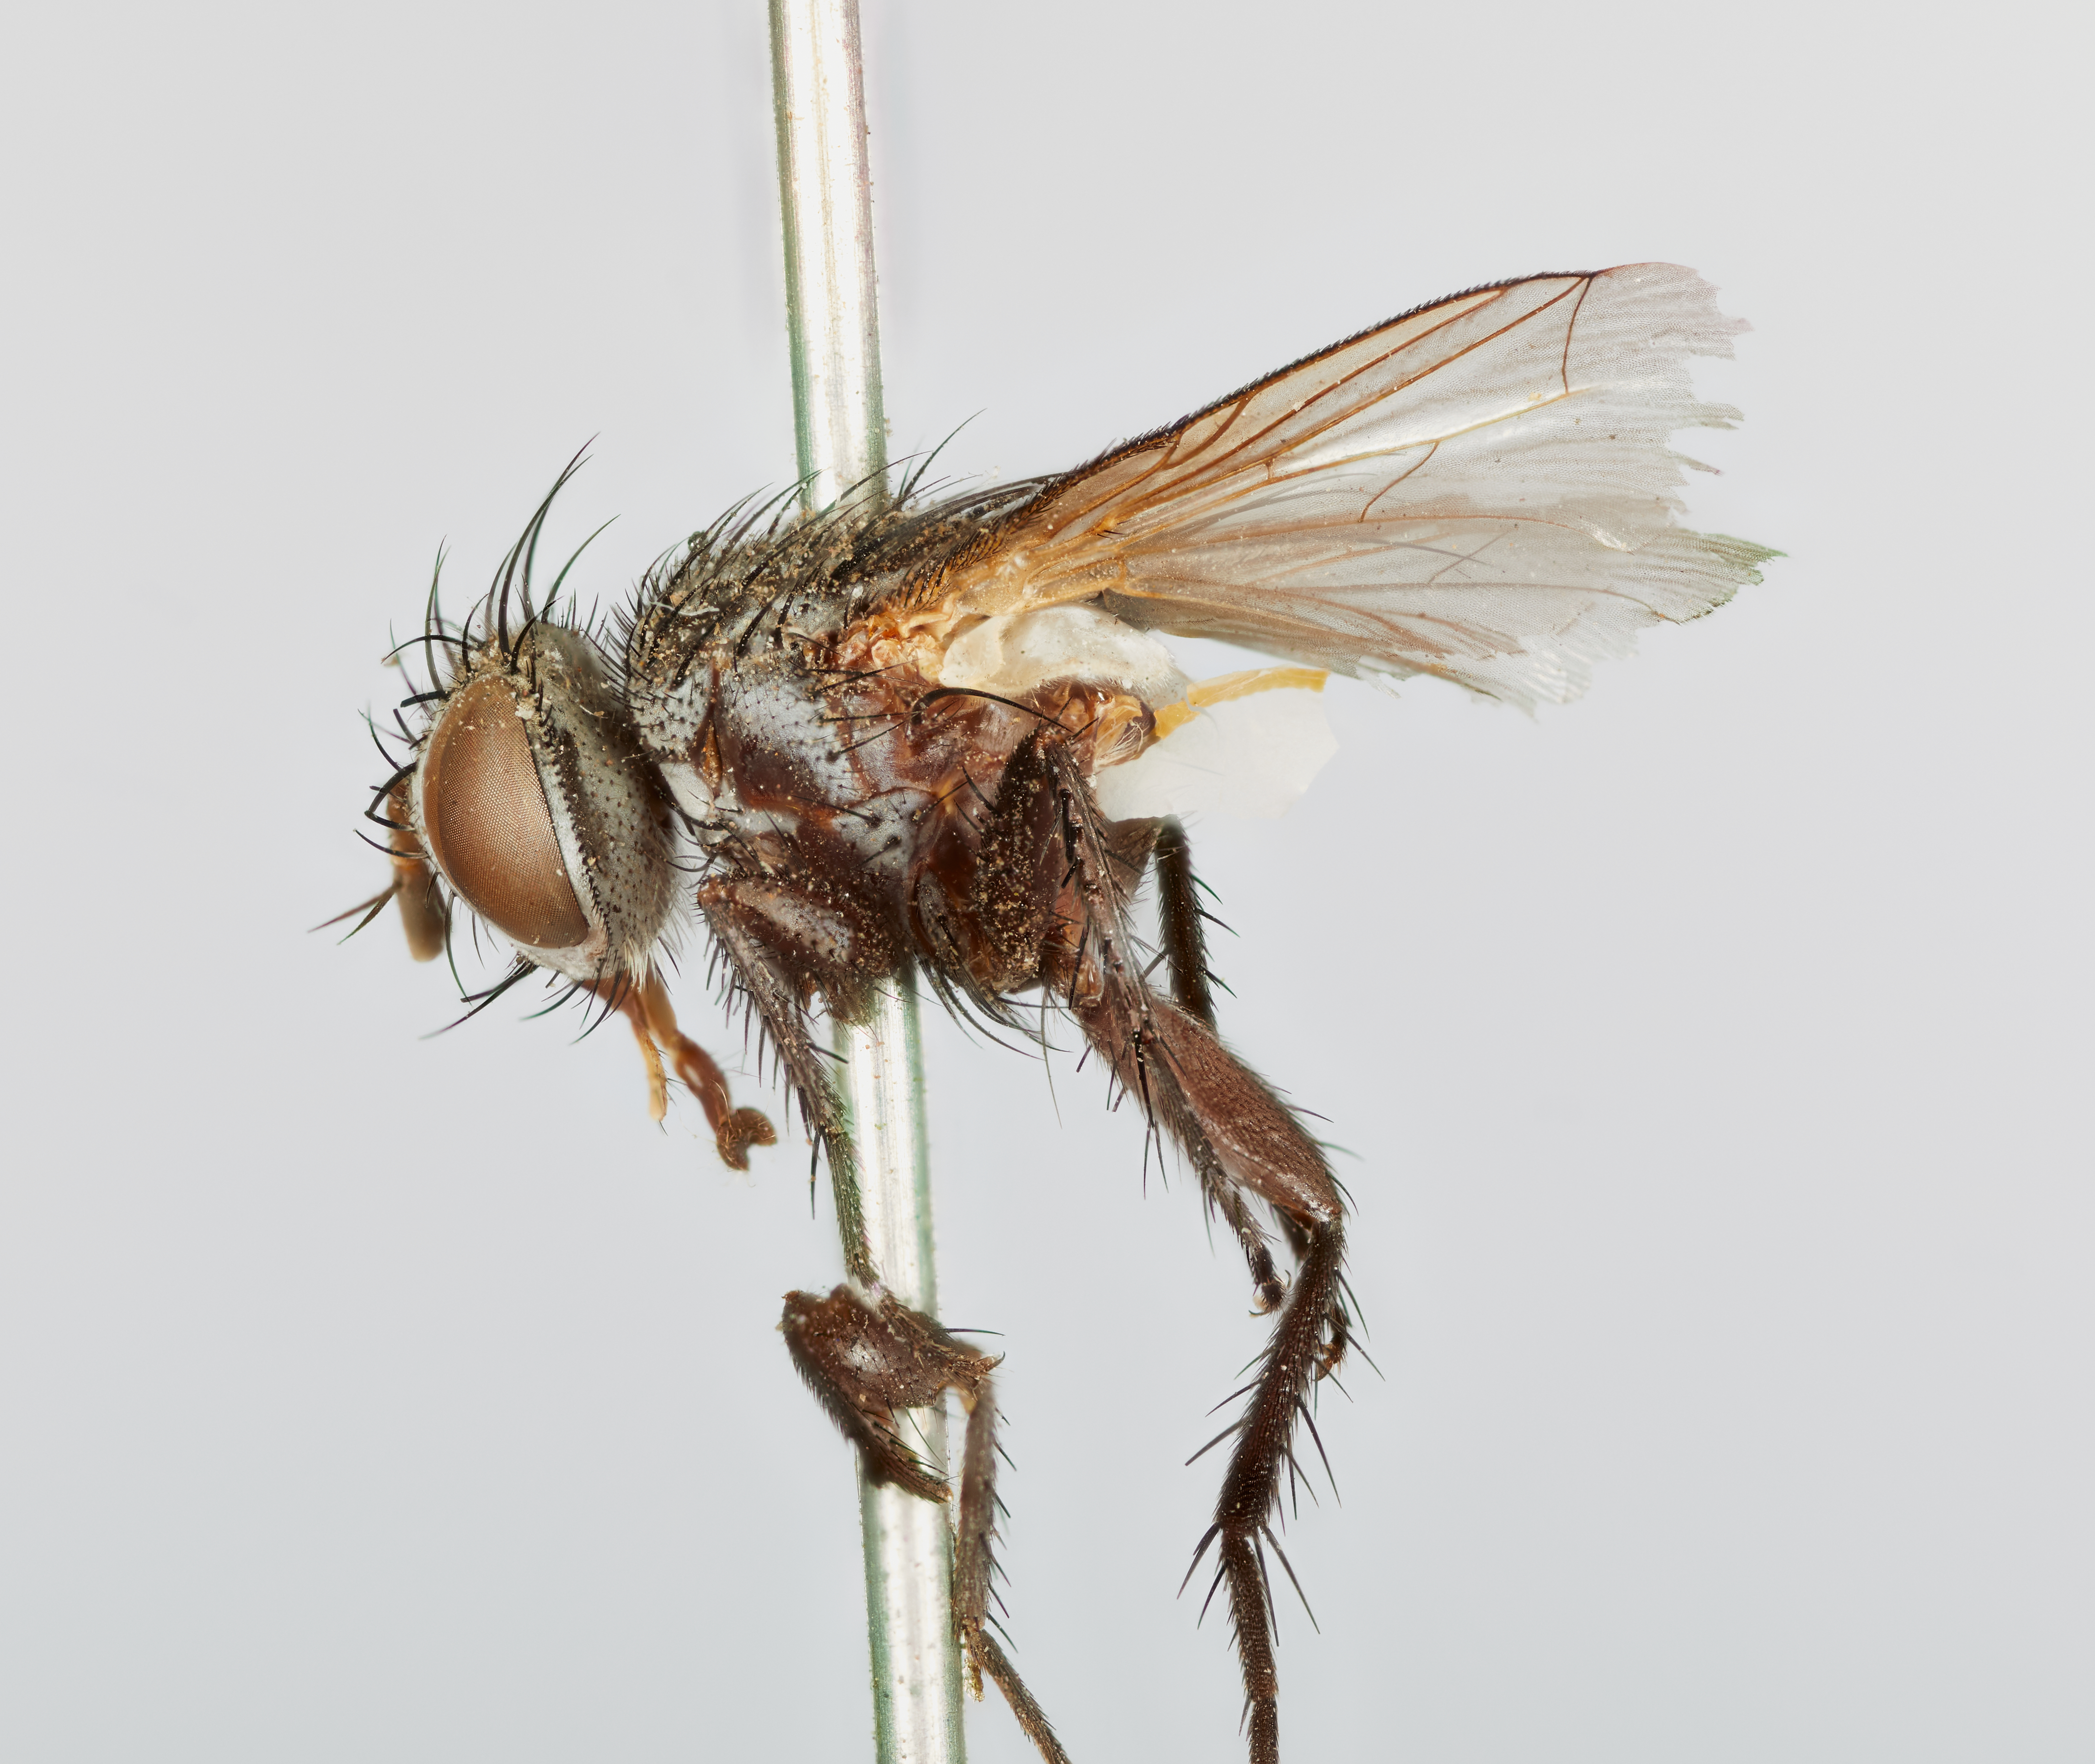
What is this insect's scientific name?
Paraplagia cinerea
